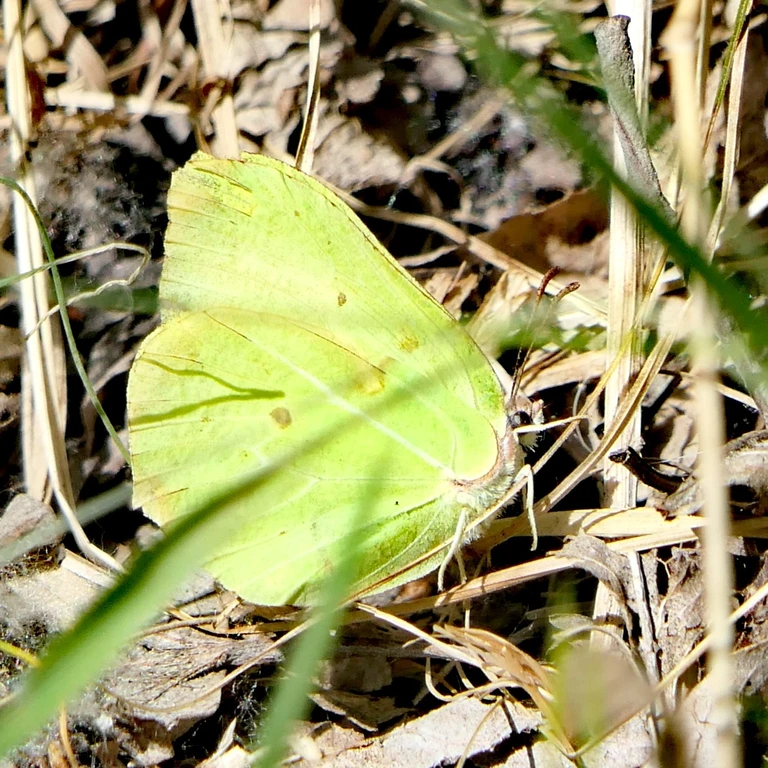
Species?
Gonepteryx rhamni
